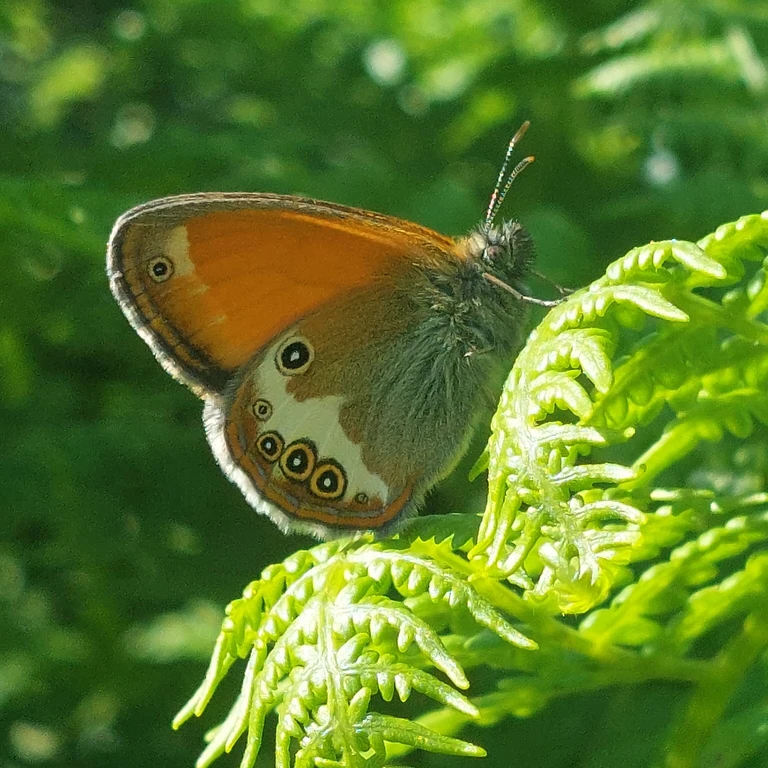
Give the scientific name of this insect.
Coenonympha arcania
